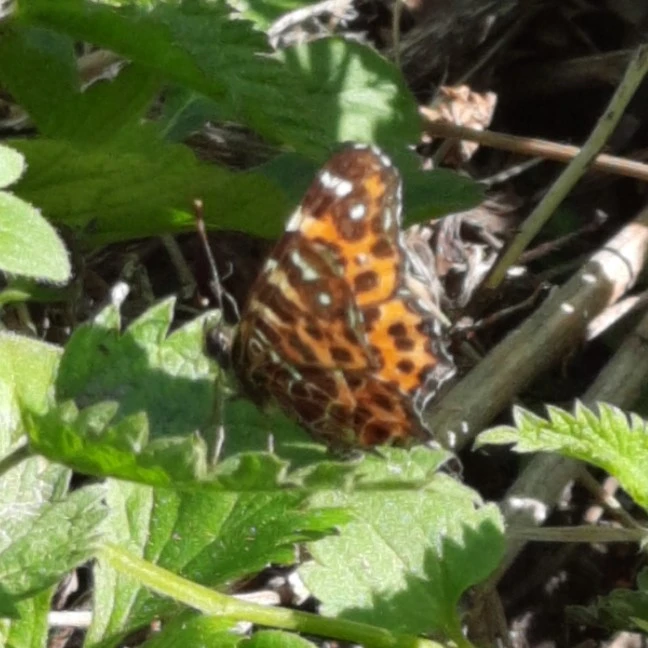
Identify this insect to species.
Araschnia levana
